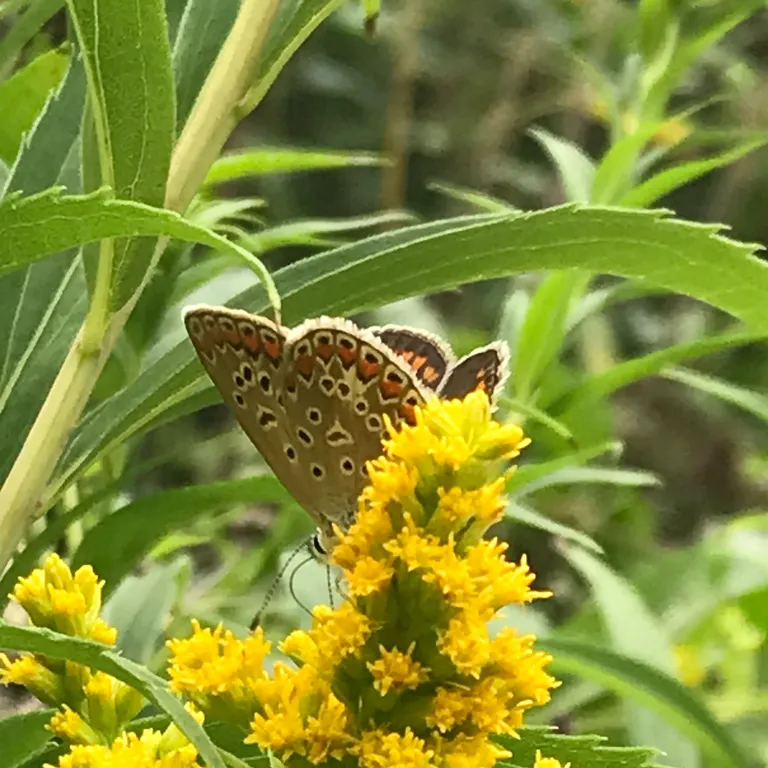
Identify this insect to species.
Polyommatus icarus
